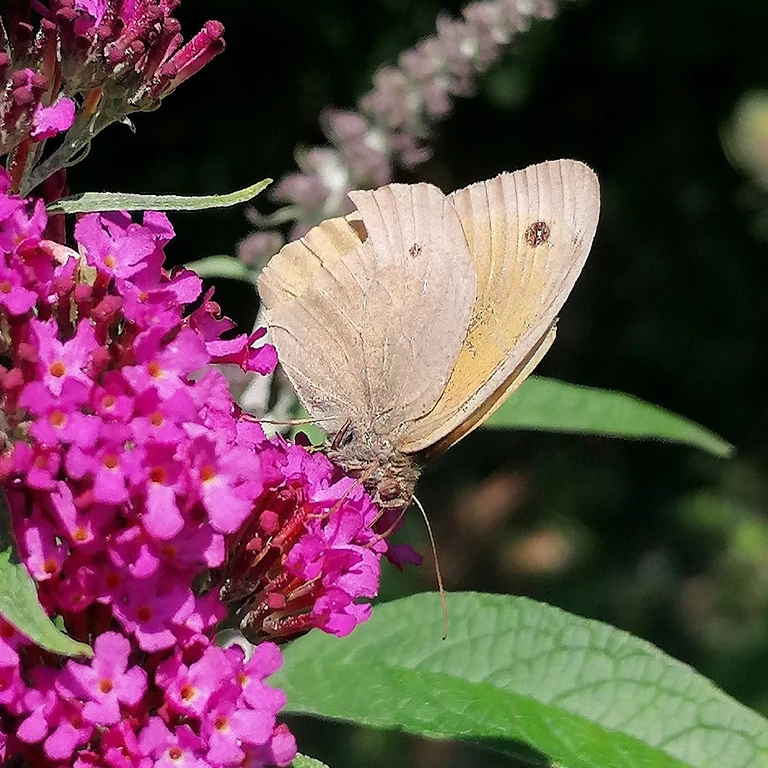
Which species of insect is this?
Maniola jurtina
